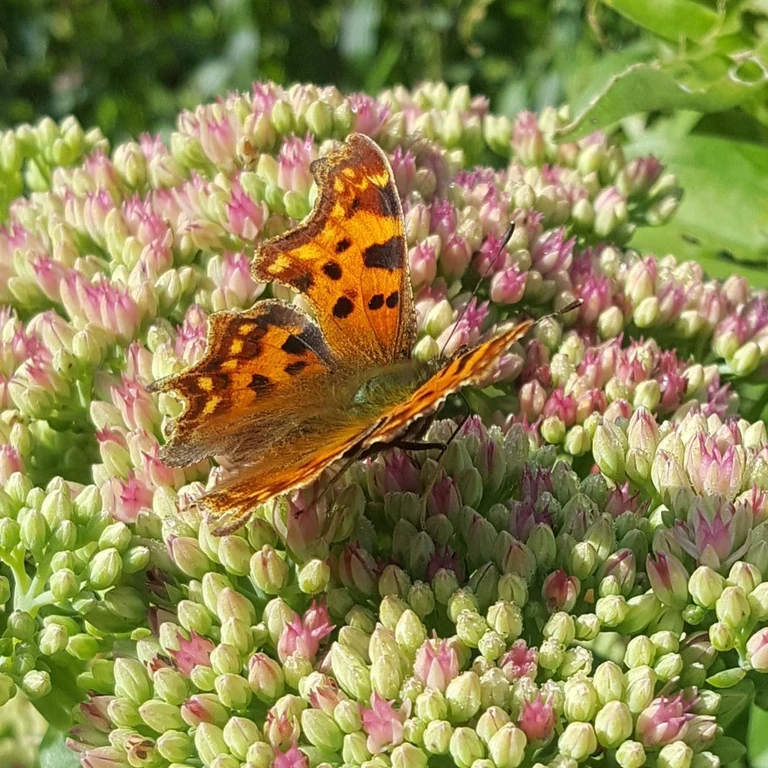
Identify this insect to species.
Polygonia c-album
